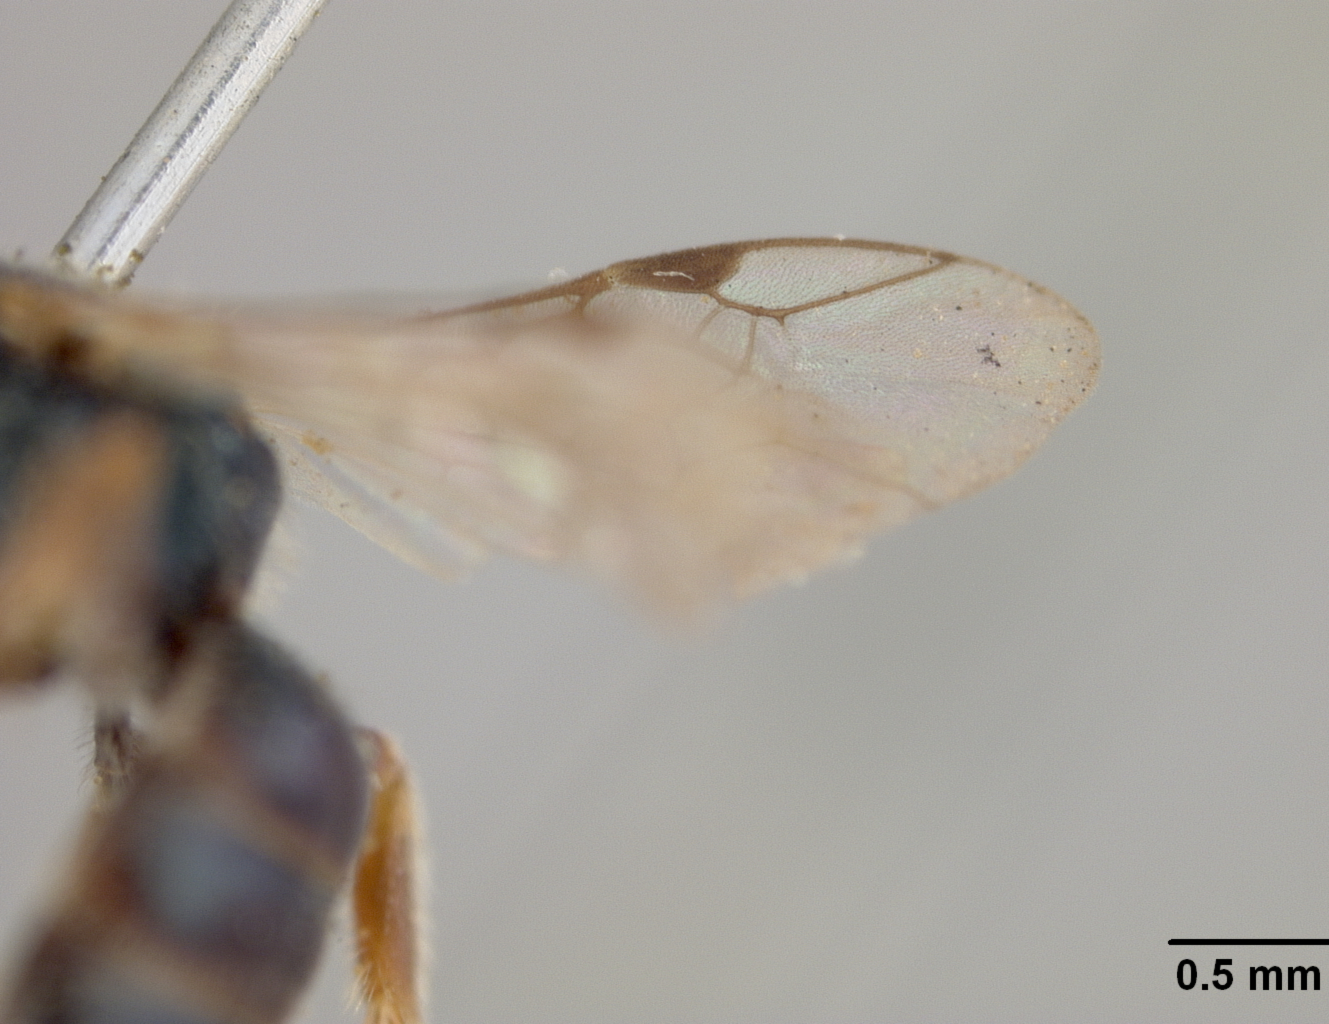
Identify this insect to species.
Halictus pavonellus
